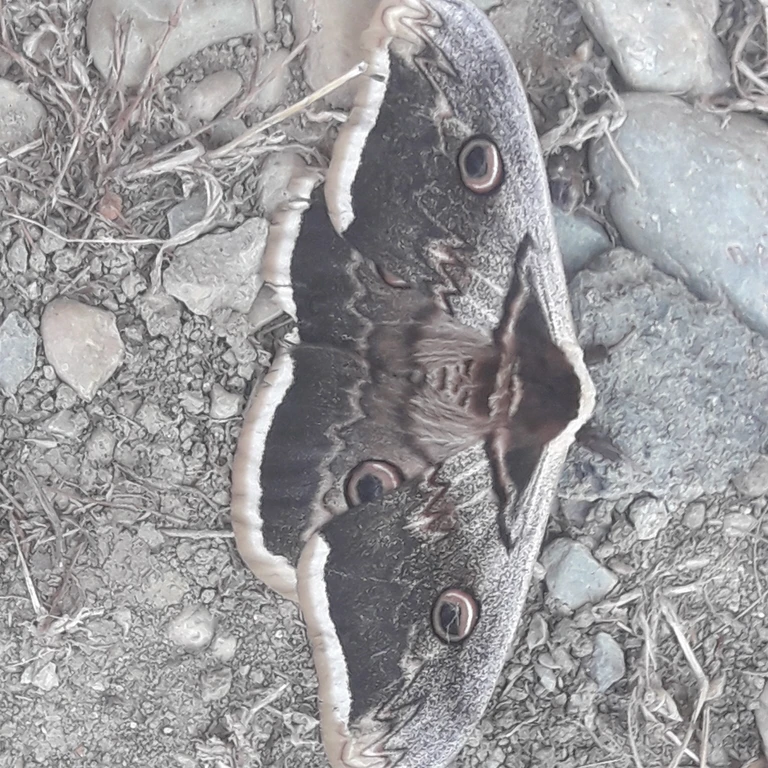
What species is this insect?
Saturnia pyri
